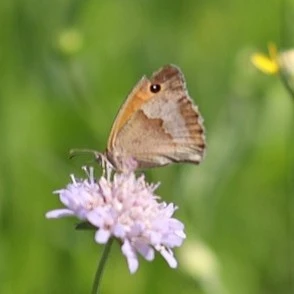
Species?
Maniola jurtina
